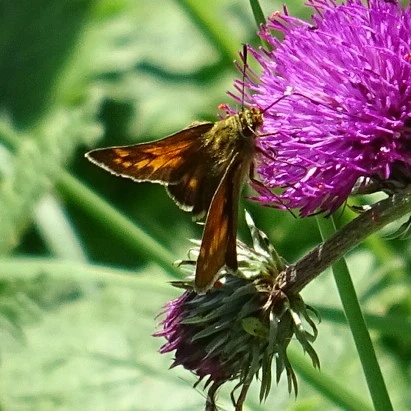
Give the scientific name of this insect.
Ochlodes sylvanus (also Ochlodes venata)
